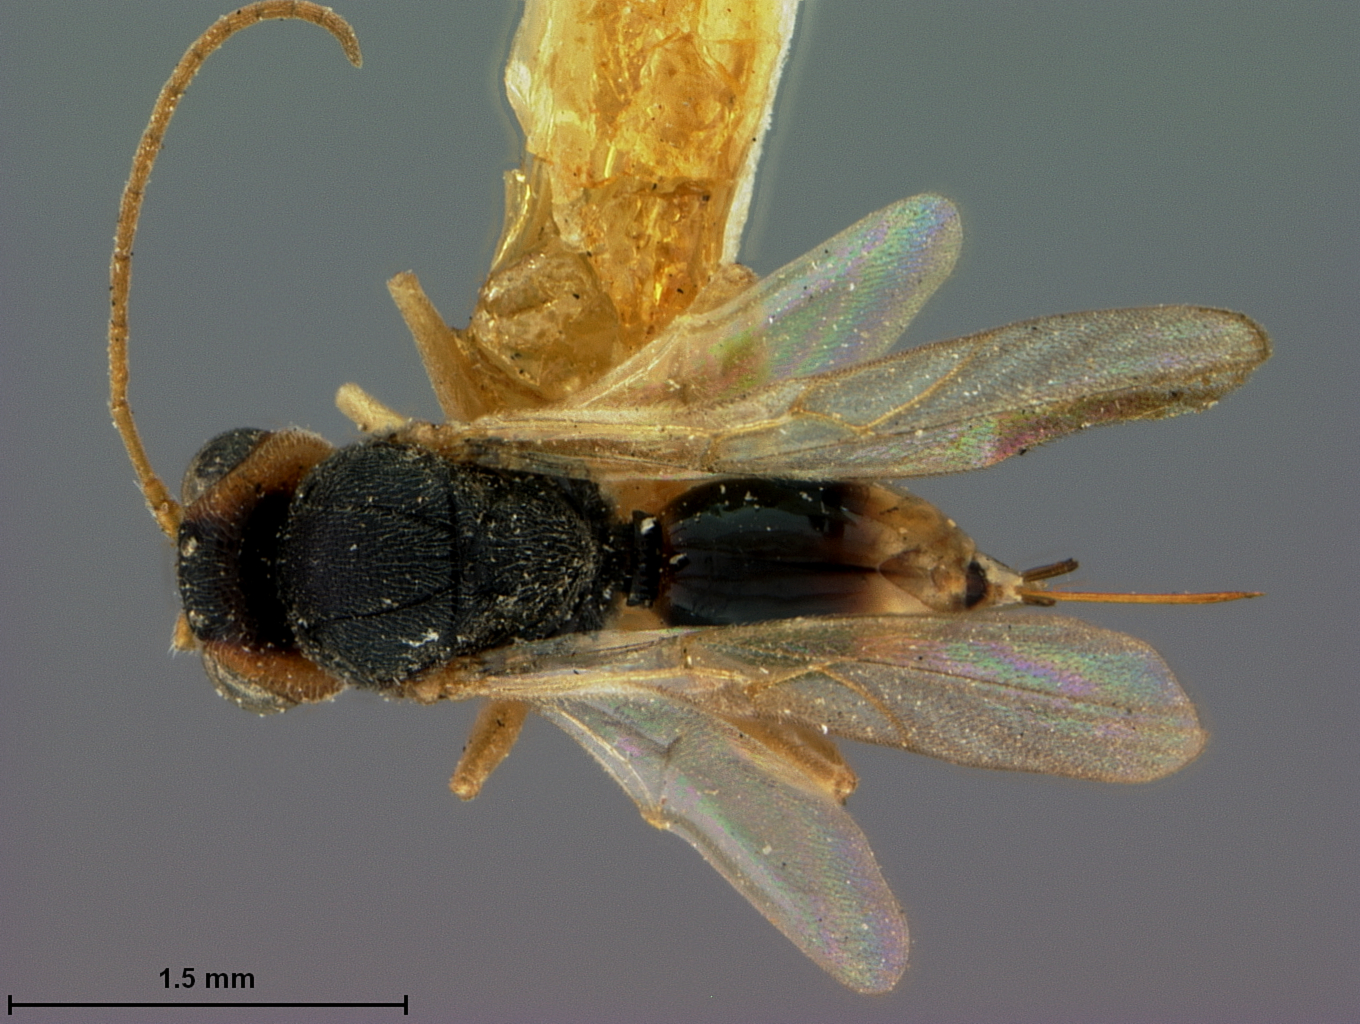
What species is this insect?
Synergus villosus
